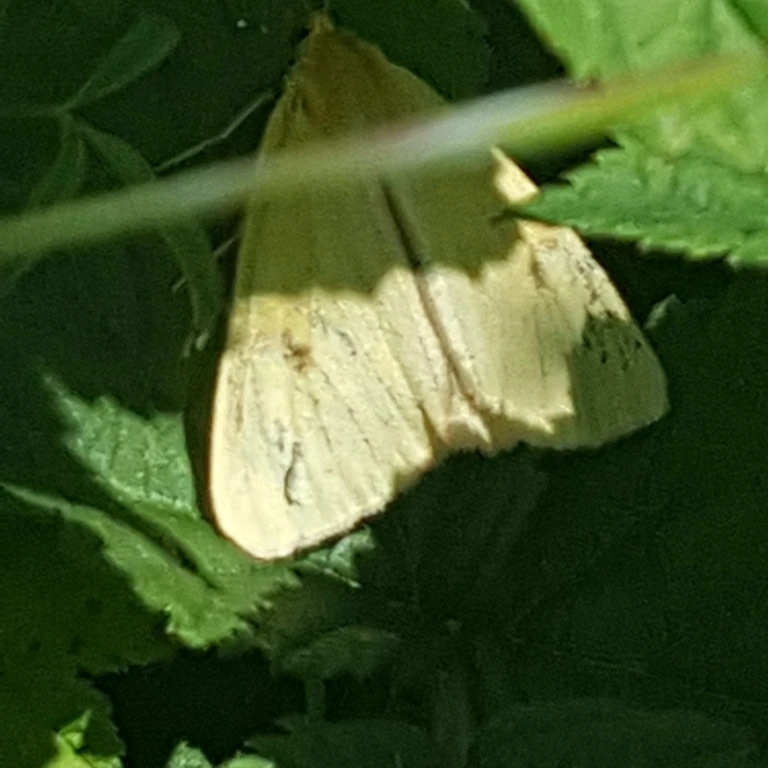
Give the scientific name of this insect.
Diacrisia sannio
